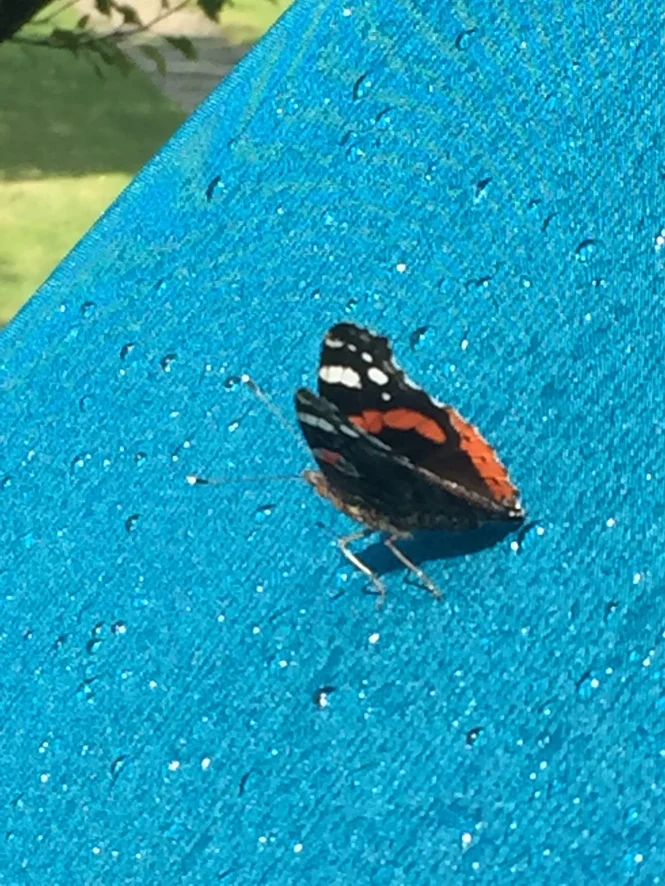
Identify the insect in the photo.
Vanessa atalanta
